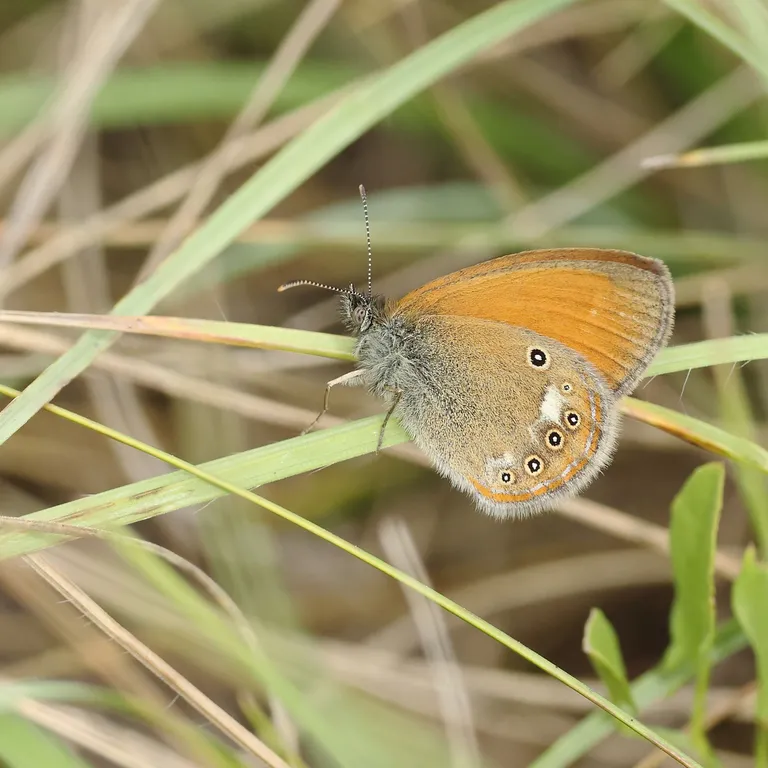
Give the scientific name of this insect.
Coenonympha glycerion (also Coenonympha iphis)
